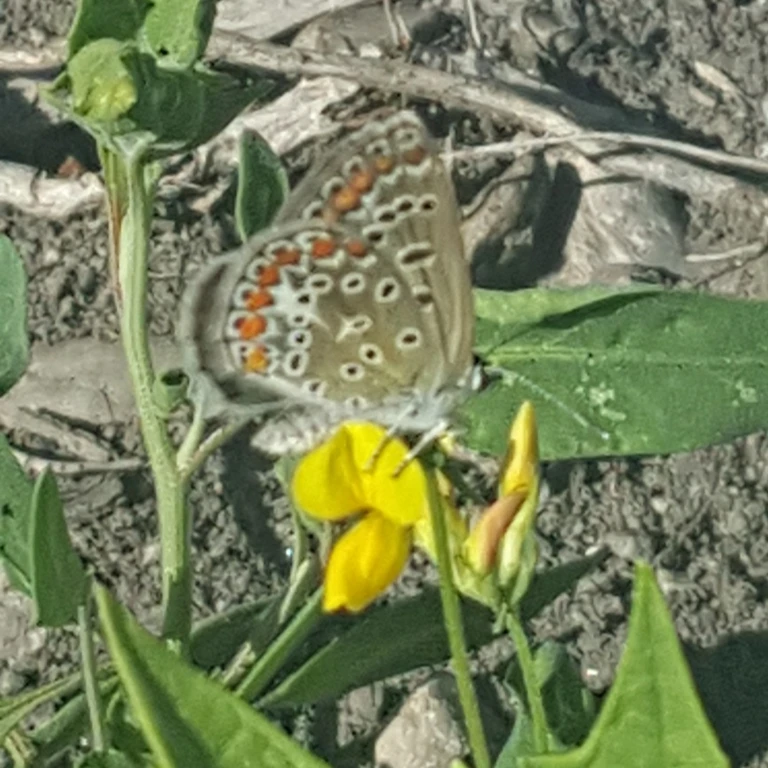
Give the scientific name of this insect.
Polyommatus icarus
